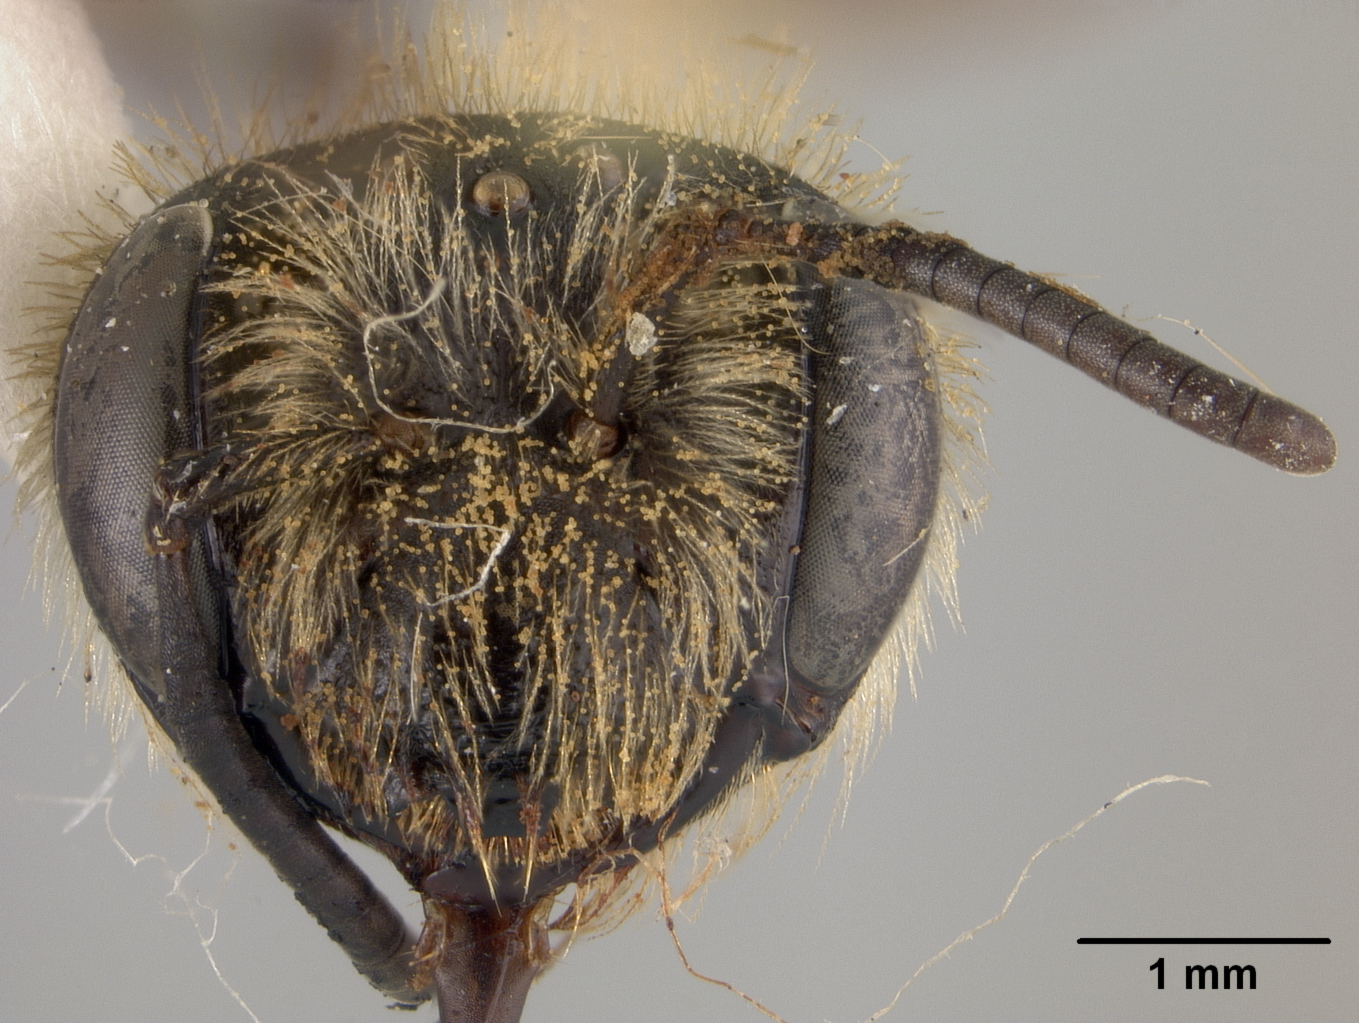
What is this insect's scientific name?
Andrena braccata
